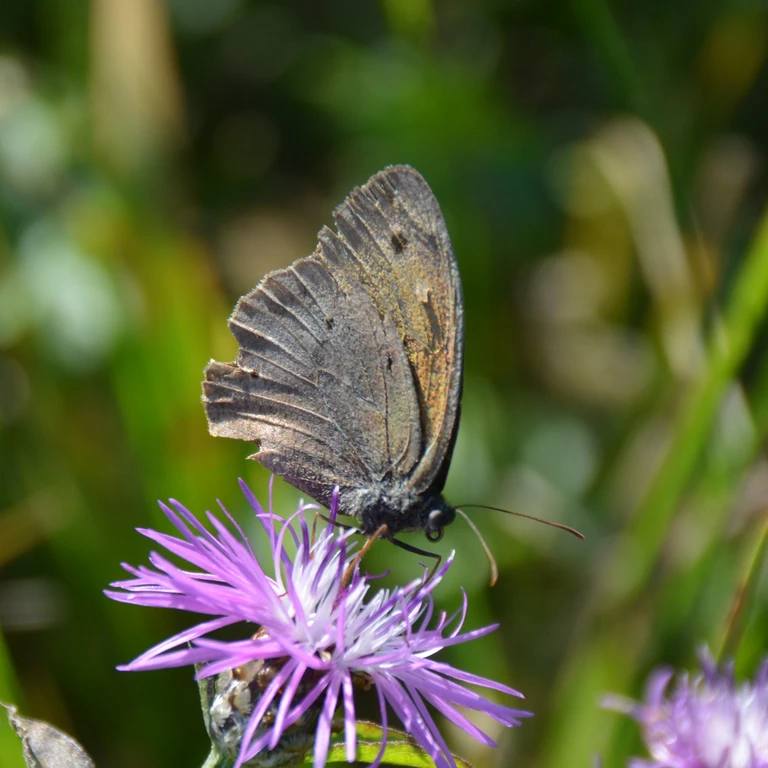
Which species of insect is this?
Maniola jurtina
